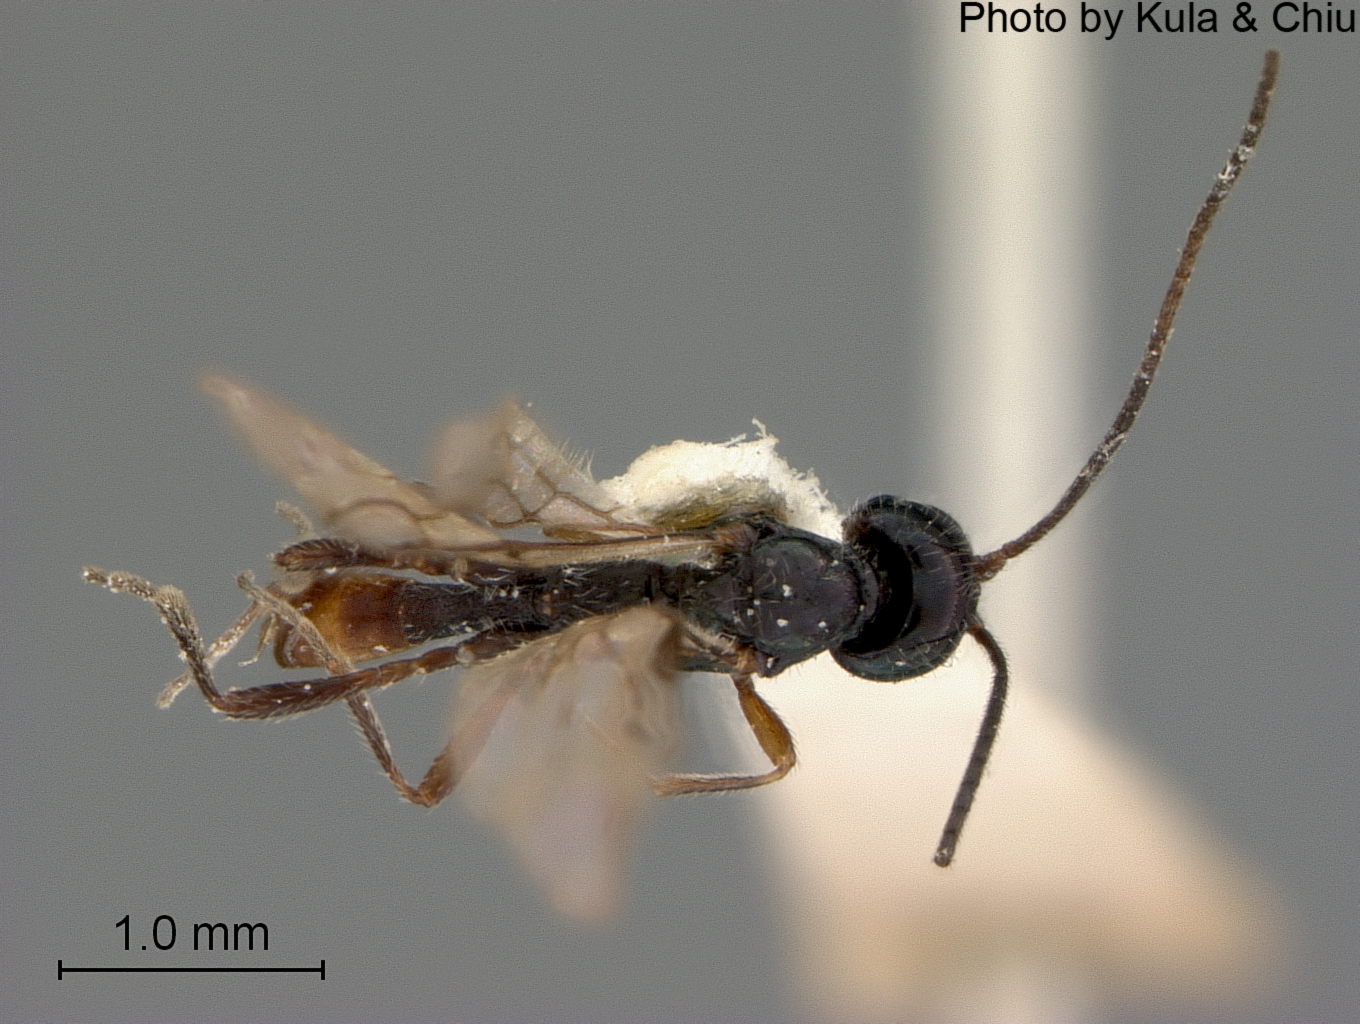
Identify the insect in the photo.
Coelinius nigripes
